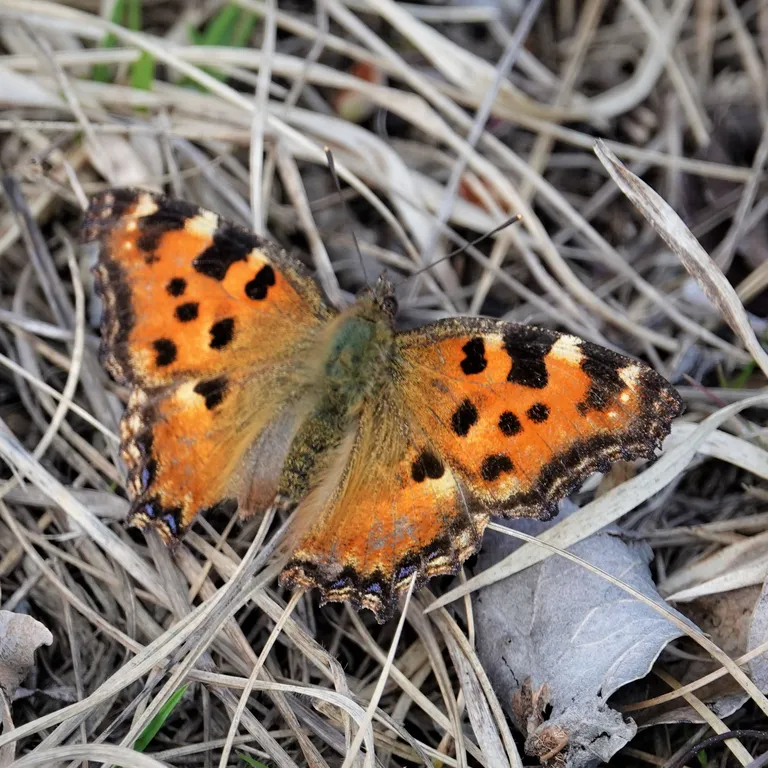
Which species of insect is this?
Nymphalis polychloros
